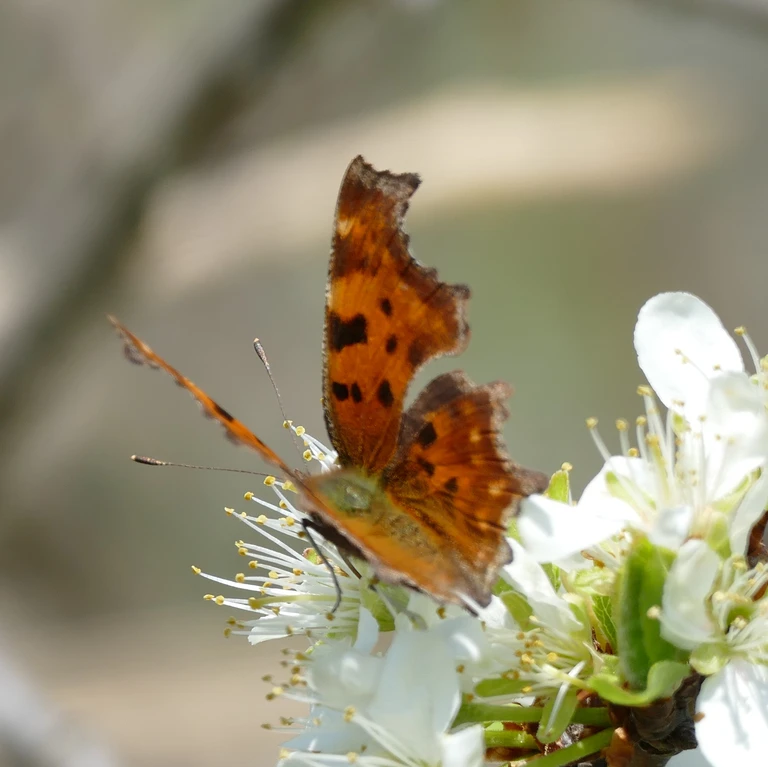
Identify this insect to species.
Polygonia c-album
